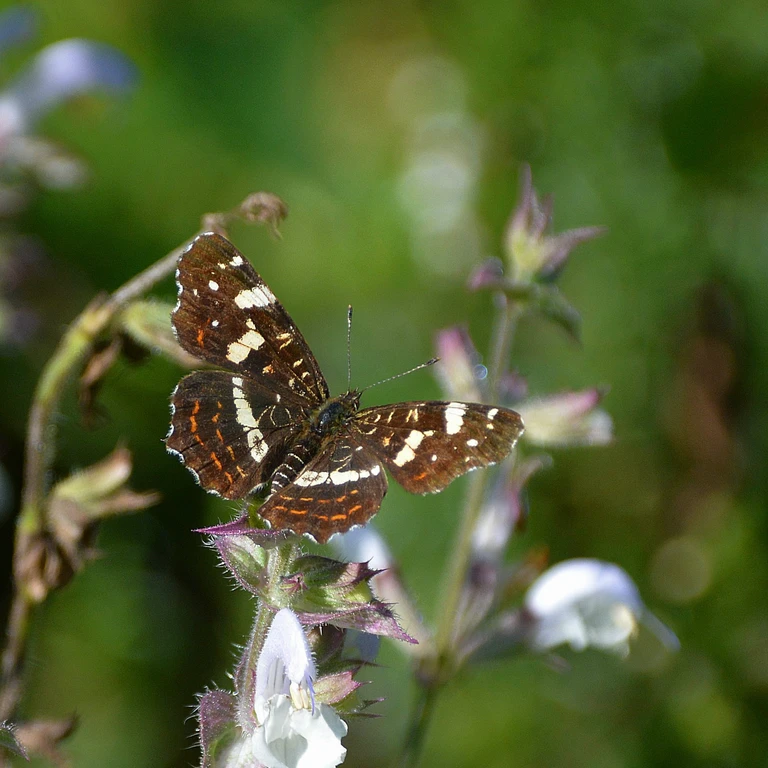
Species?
Araschnia levana
